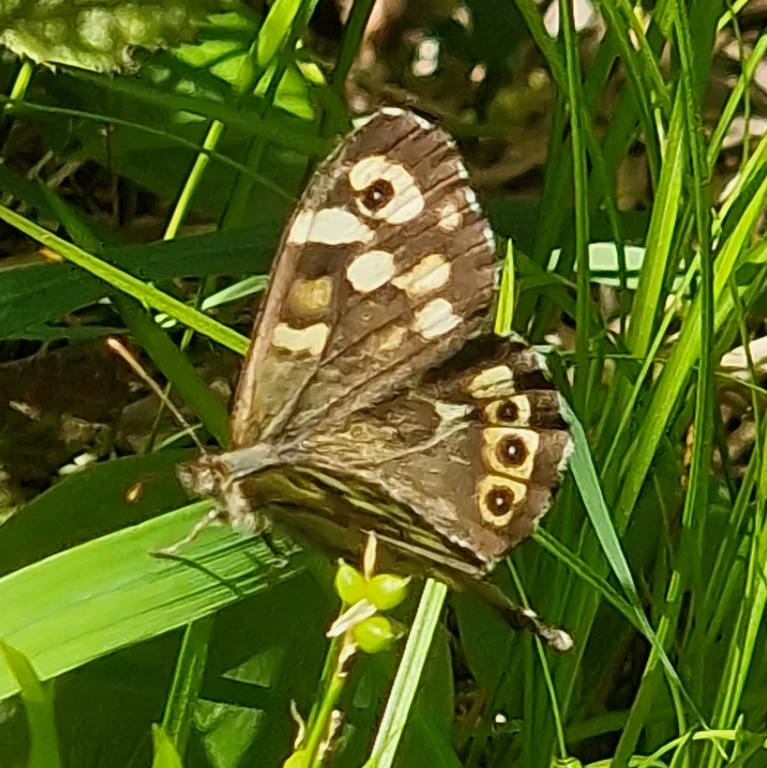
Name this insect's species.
Pararge aegeria
